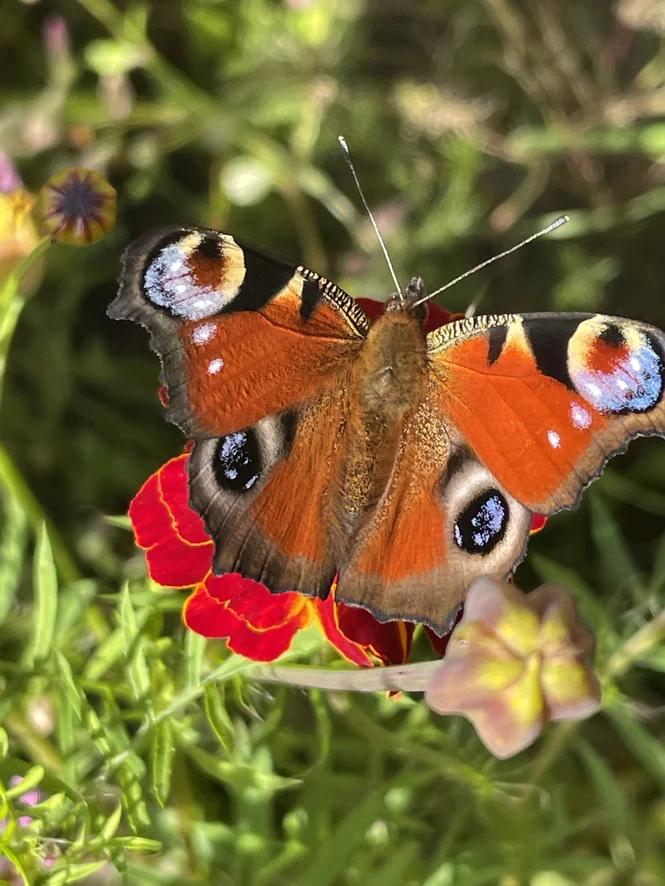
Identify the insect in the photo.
Aglais io
